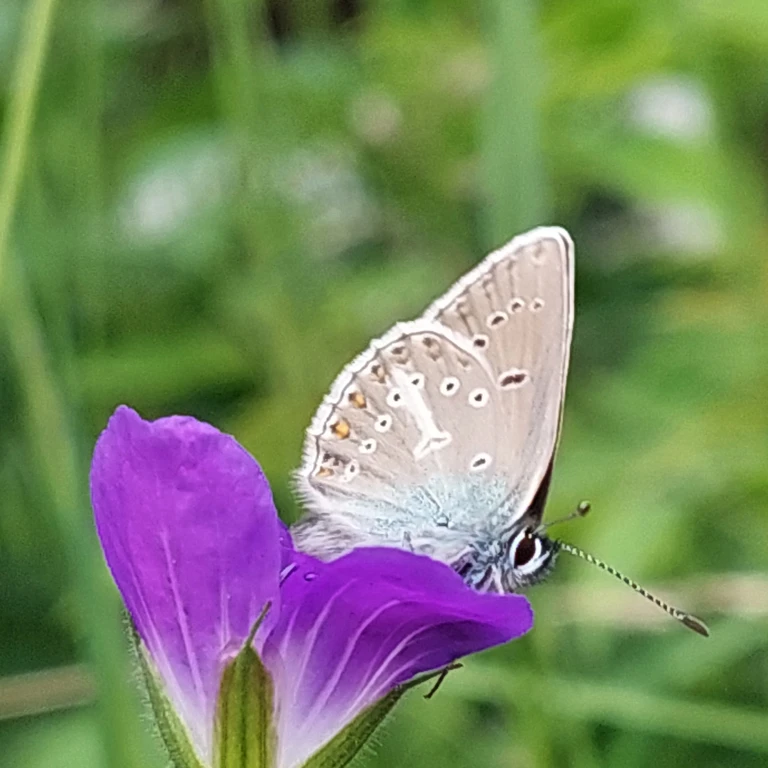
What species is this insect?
Eumedonia eumedon
